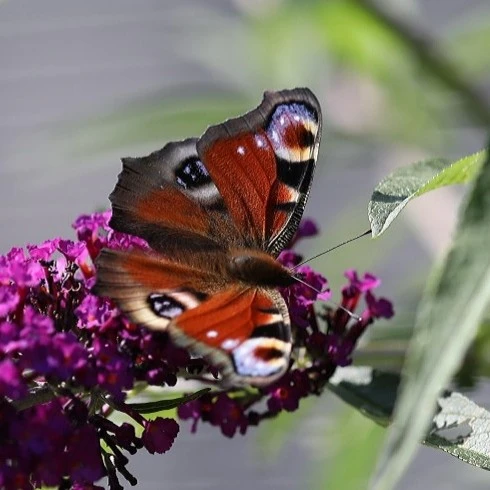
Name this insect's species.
Aglais io
